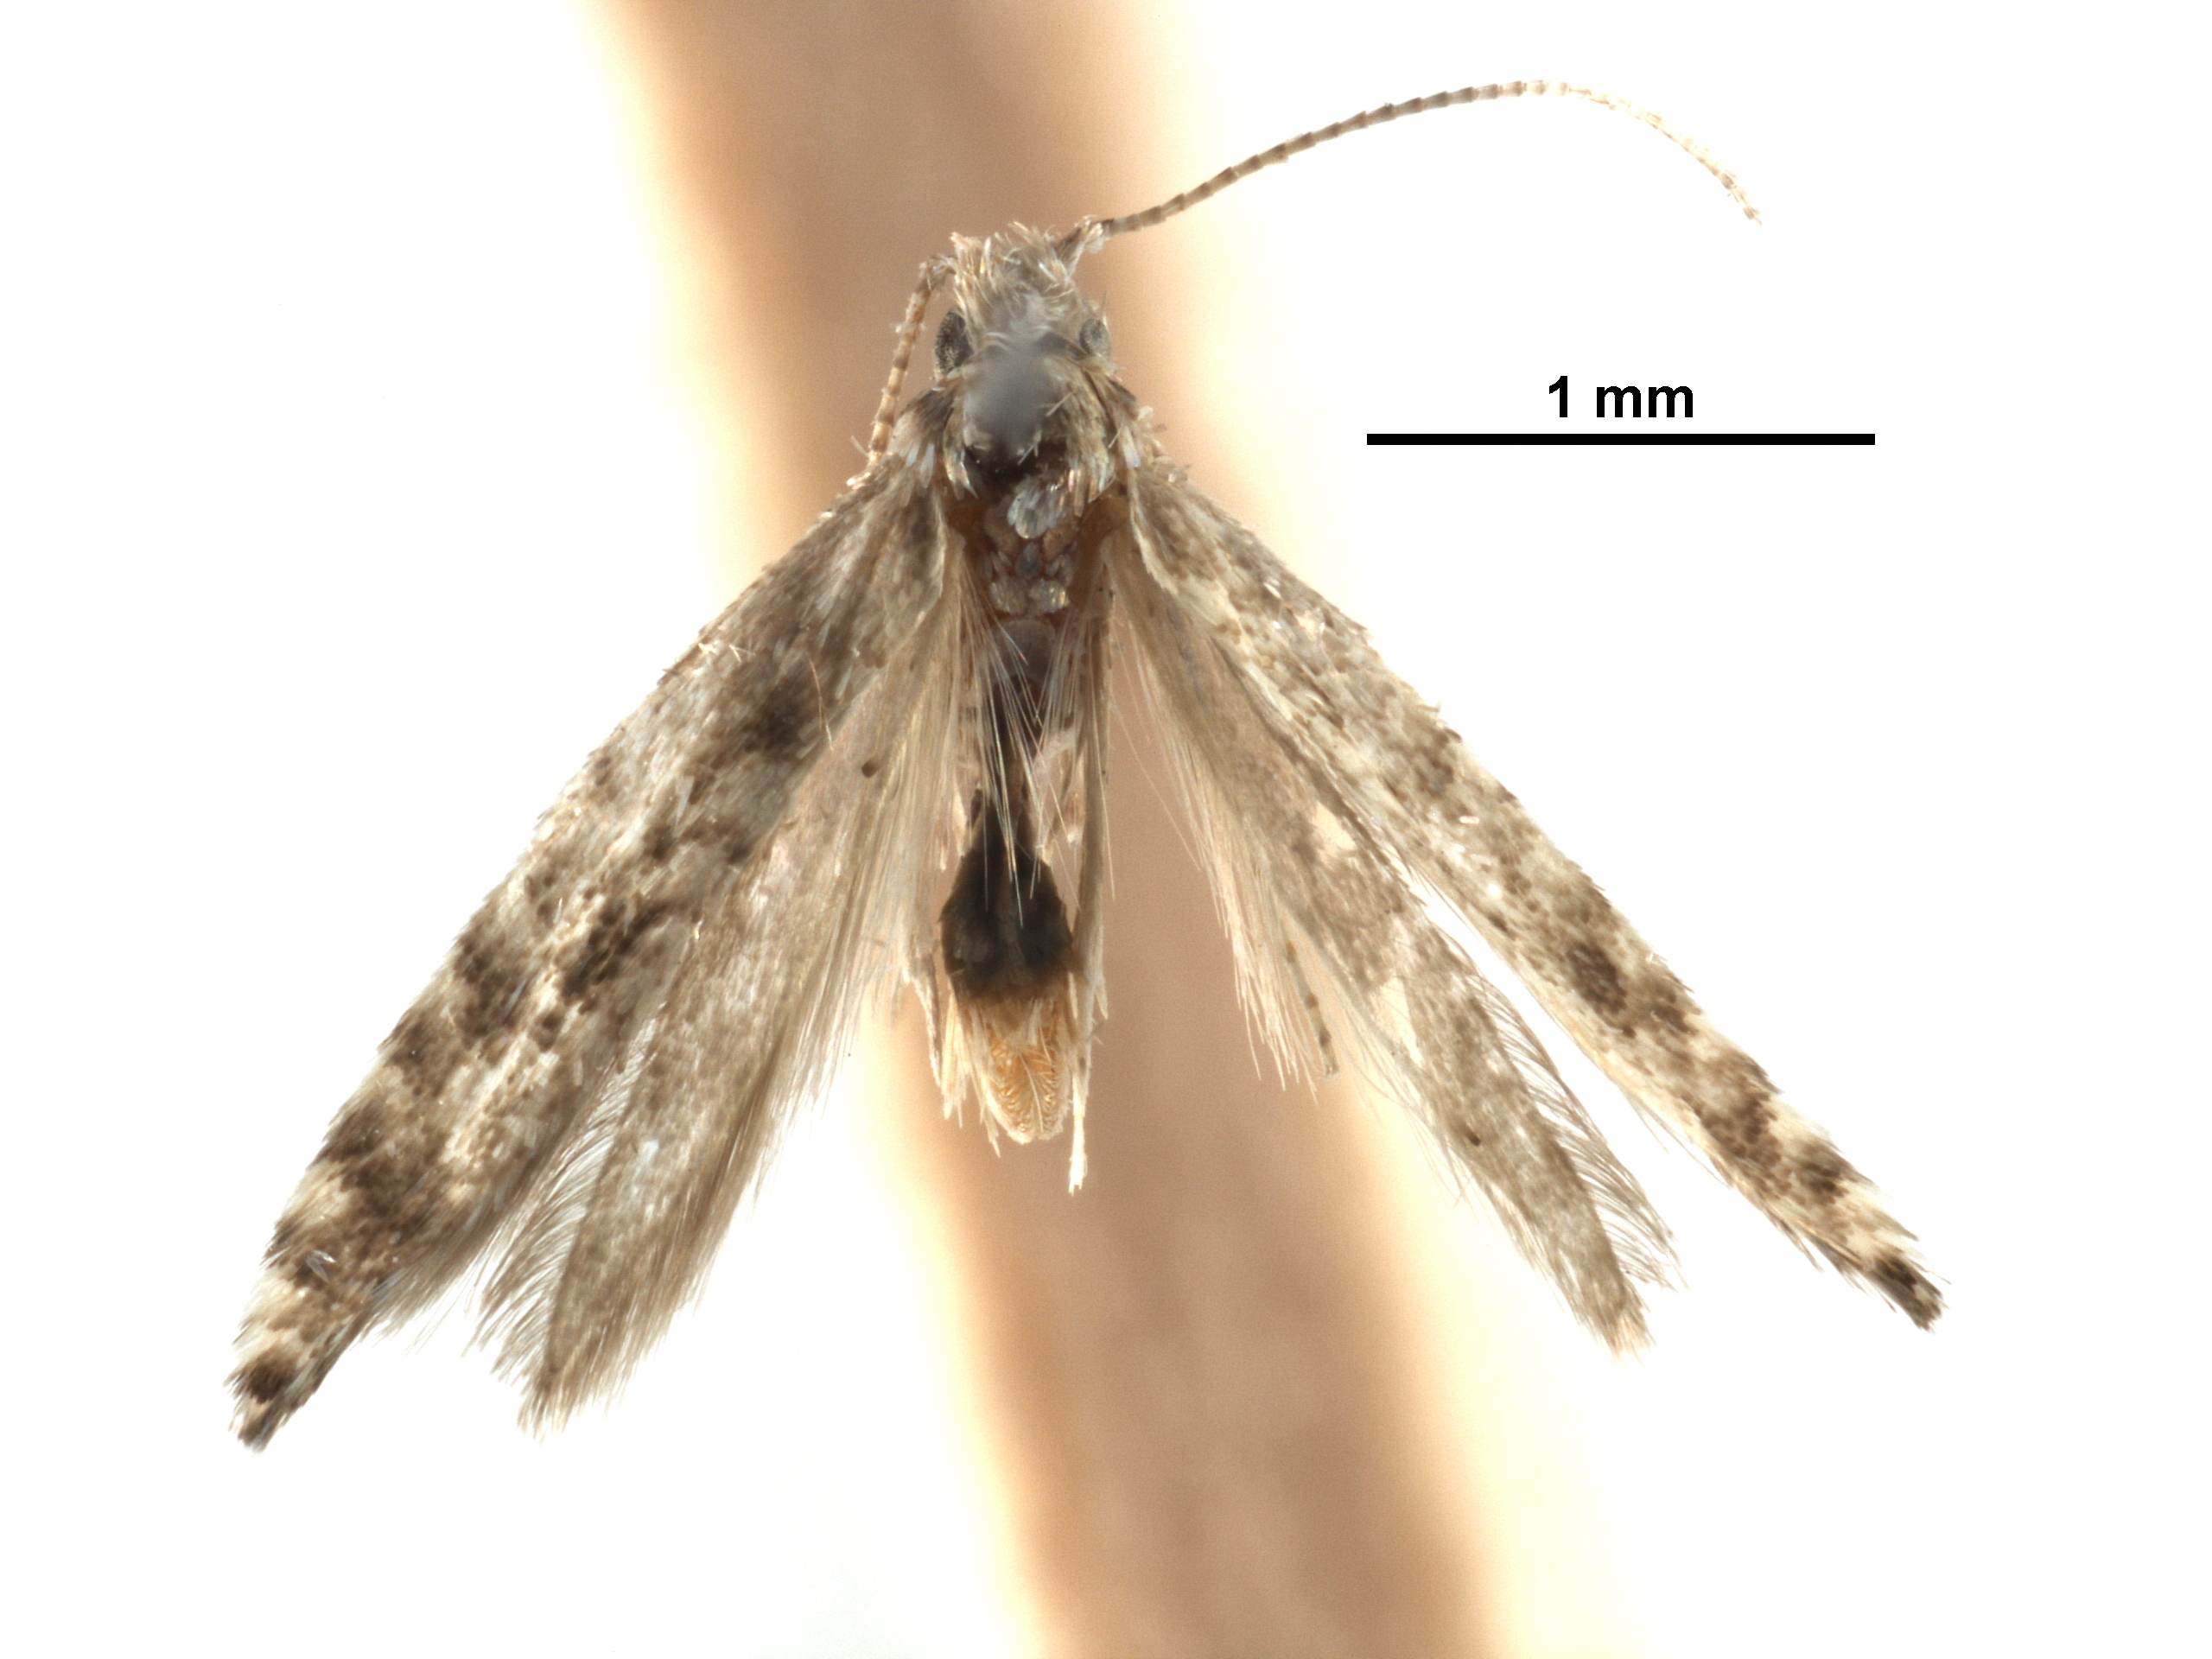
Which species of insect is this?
Parornix quadripunctella
